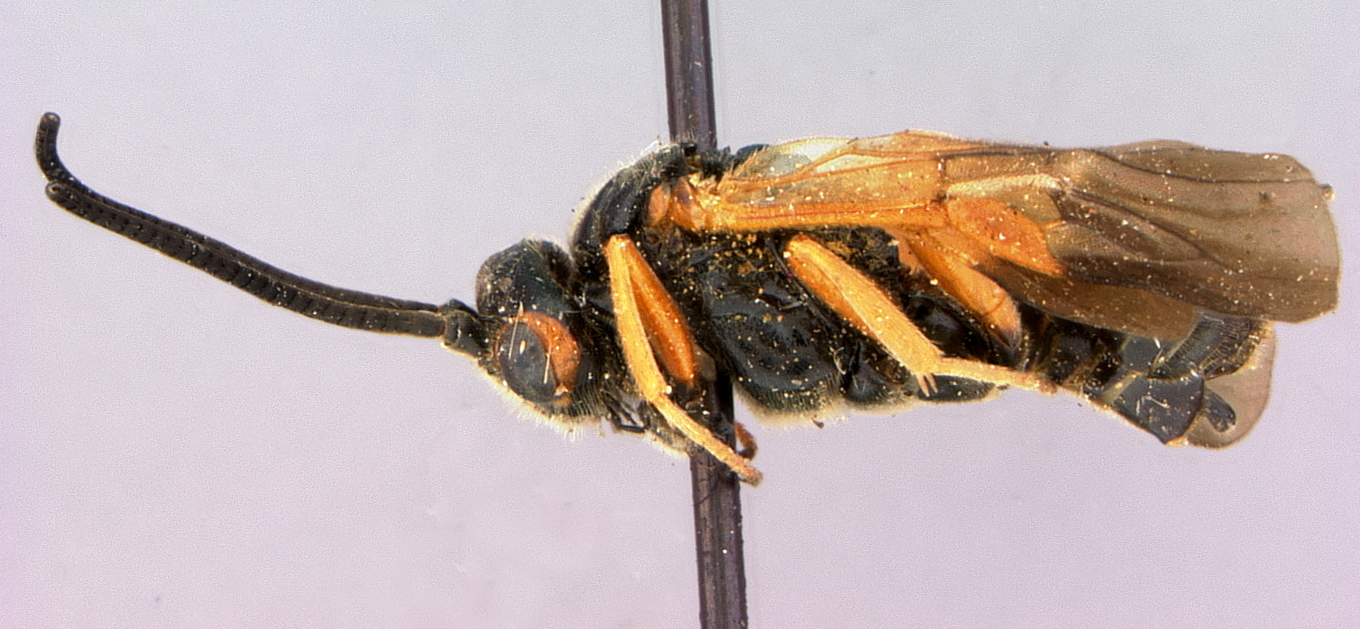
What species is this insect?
Cardiochiles dignus
